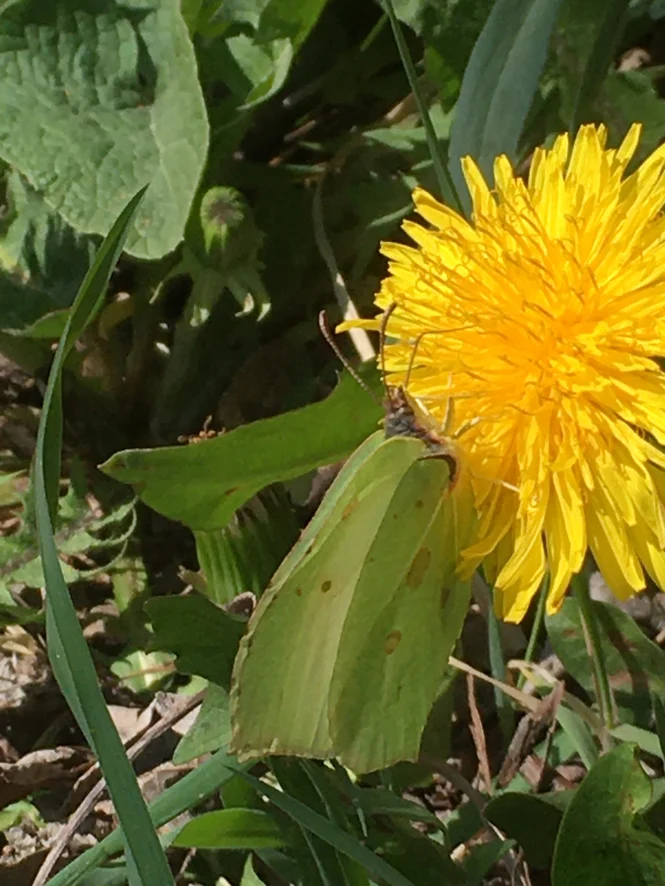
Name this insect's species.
Gonepteryx rhamni
